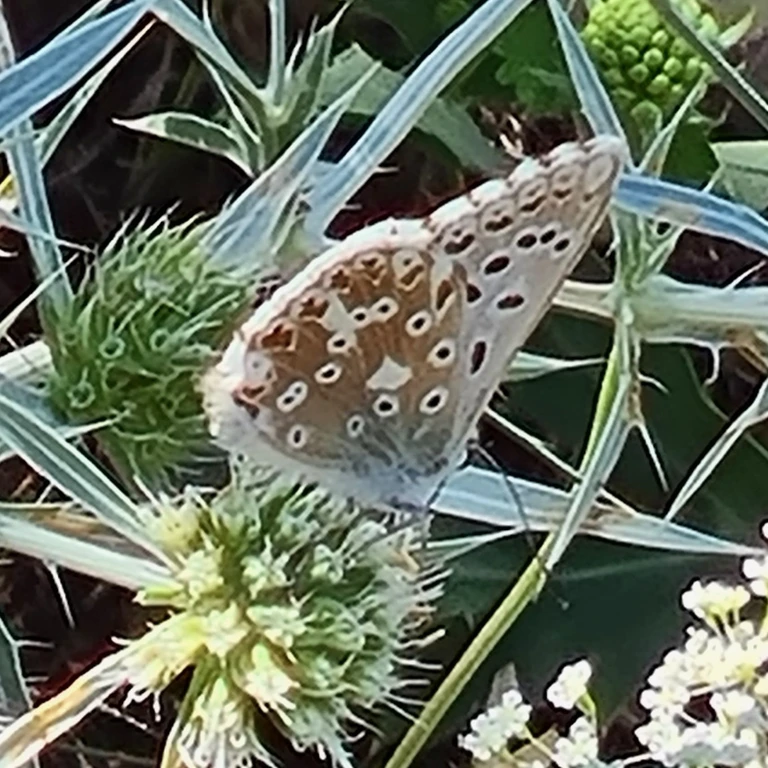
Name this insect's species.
Lysandra coridon
